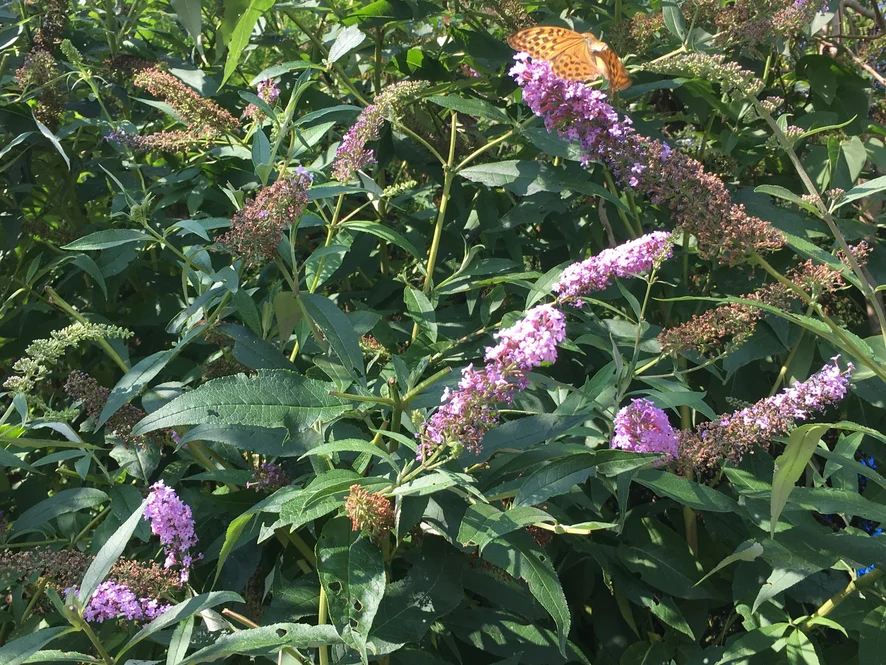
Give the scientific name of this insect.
Argynnis paphia
